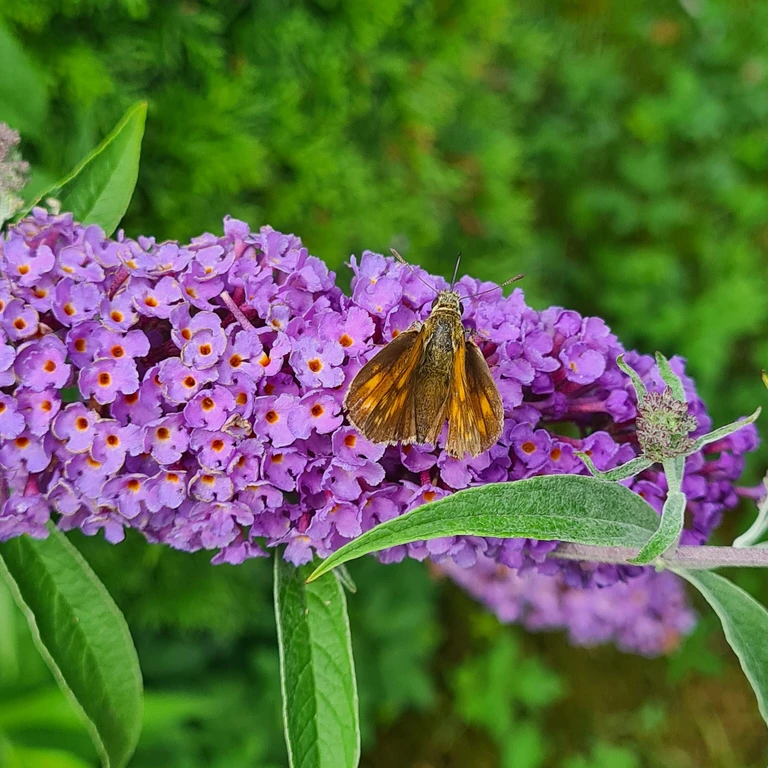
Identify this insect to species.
Ochlodes sylvanus (also Ochlodes venata)
